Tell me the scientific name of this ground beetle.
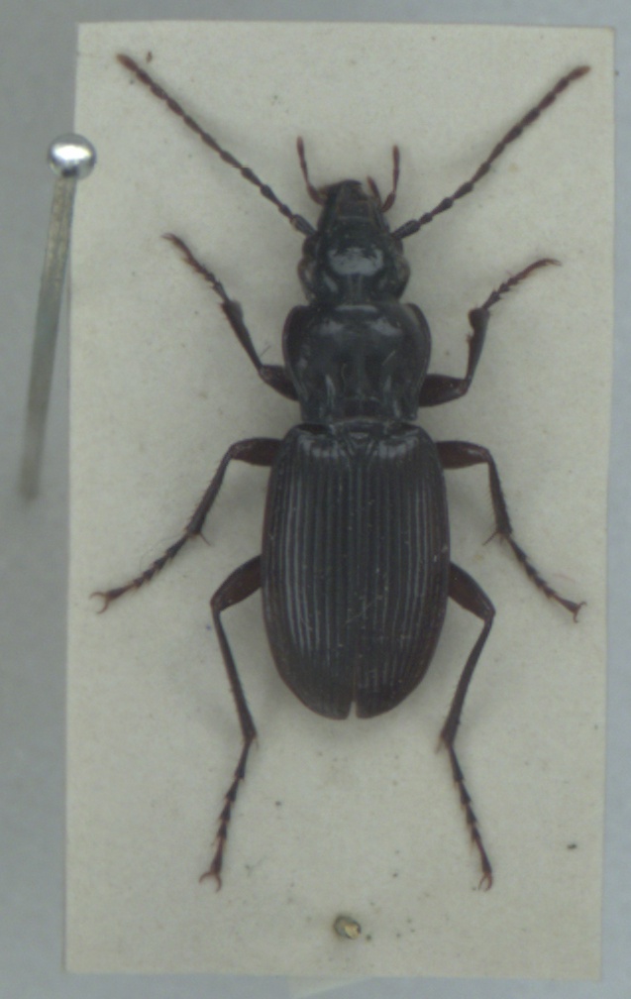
Pterostichus cristatus
